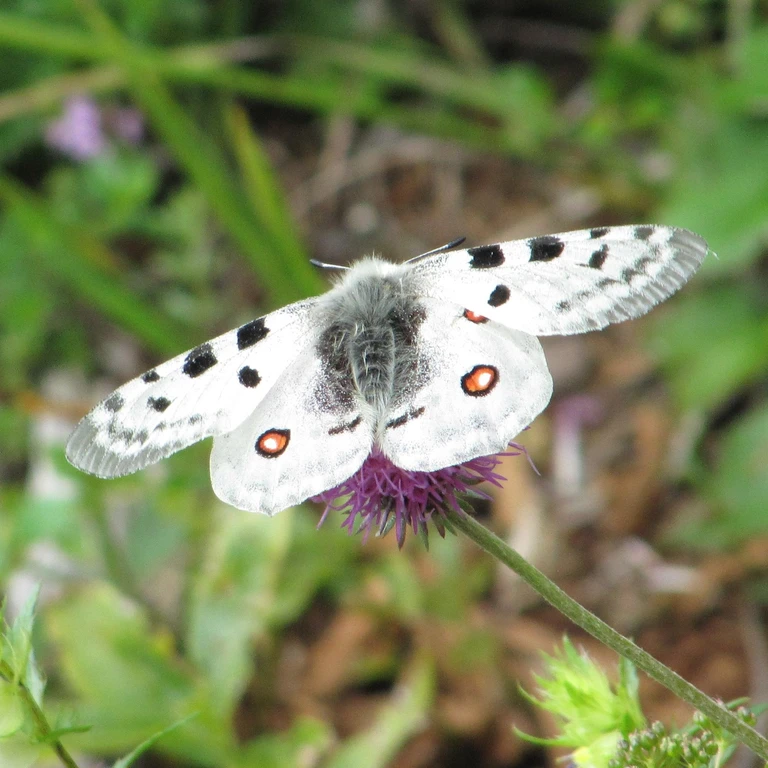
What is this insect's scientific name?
Parnassius apollo
